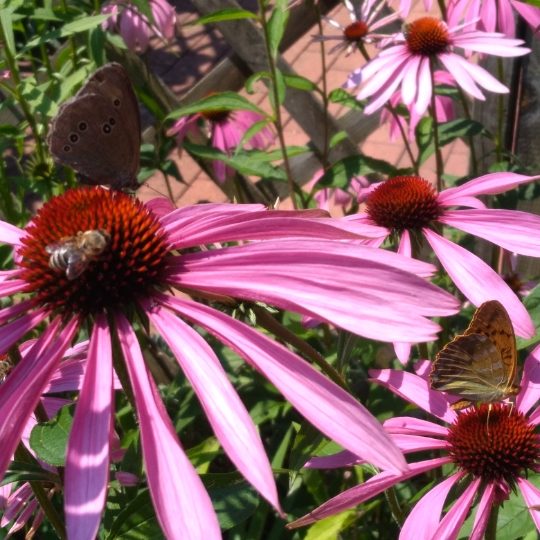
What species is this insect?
Aphantopus hyperantus
